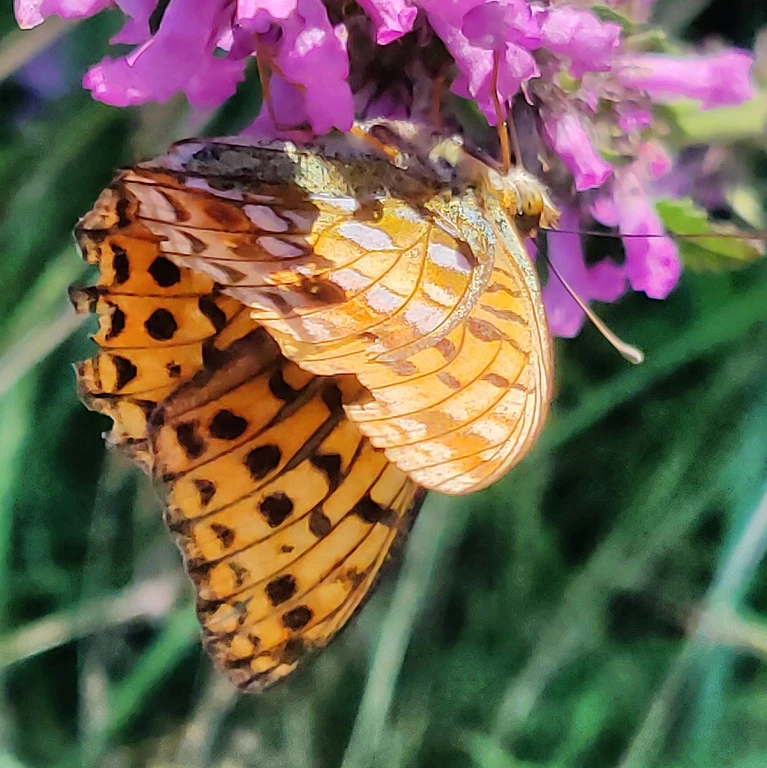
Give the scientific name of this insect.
Fabriciana adippe
